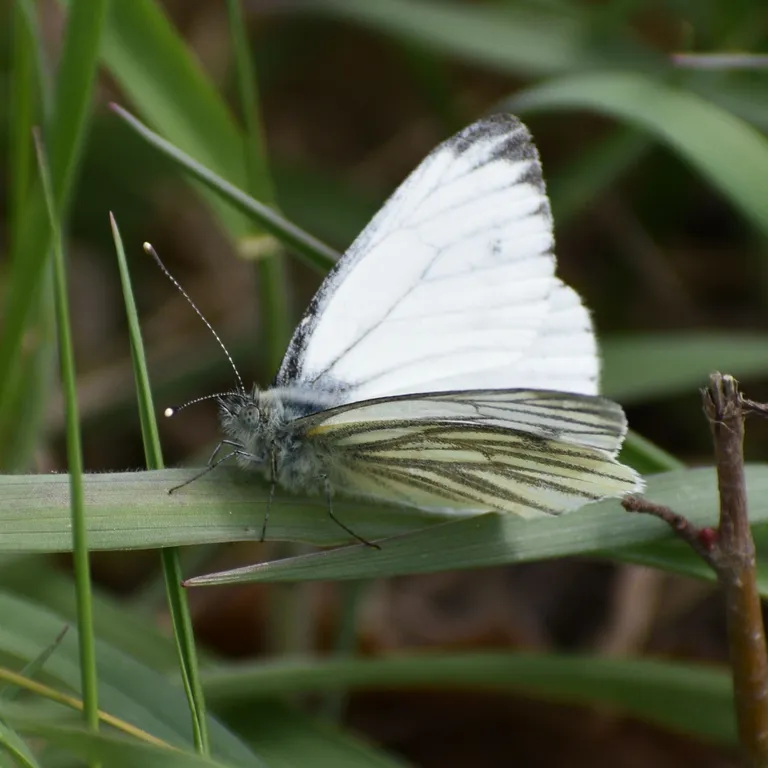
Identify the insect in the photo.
Pieris napi
